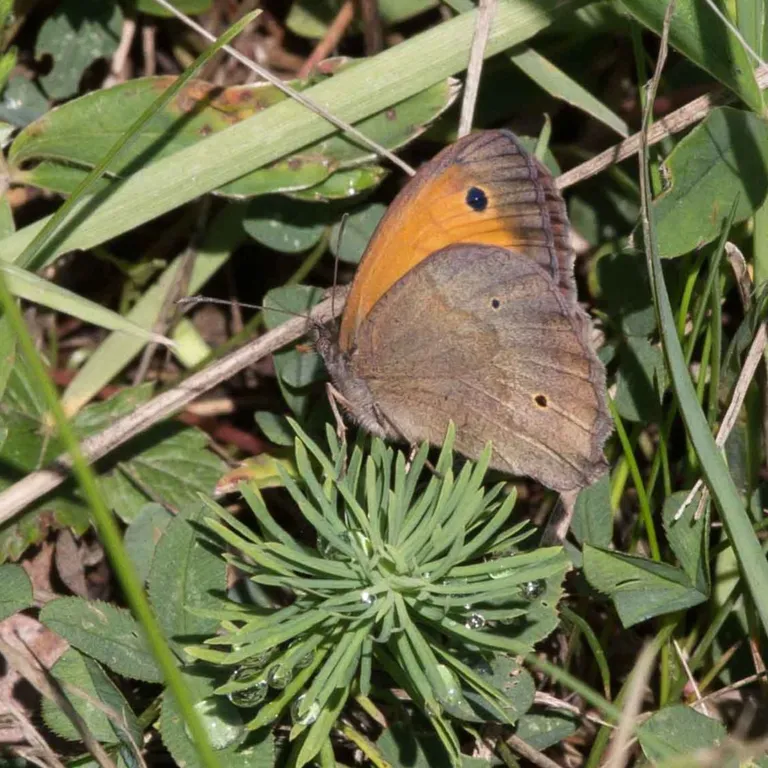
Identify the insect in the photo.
Maniola jurtina
